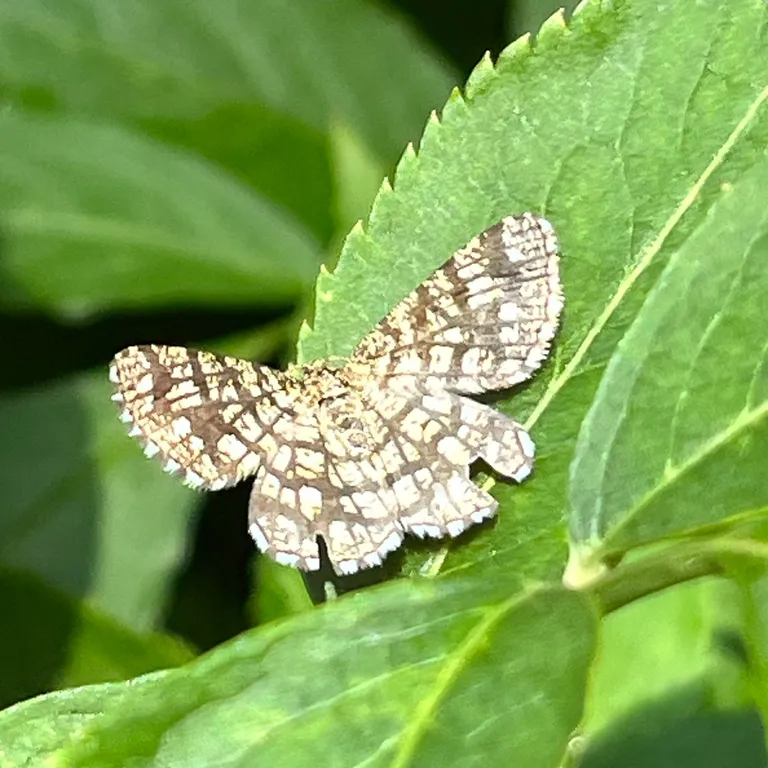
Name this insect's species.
Chiasmia clathrata
